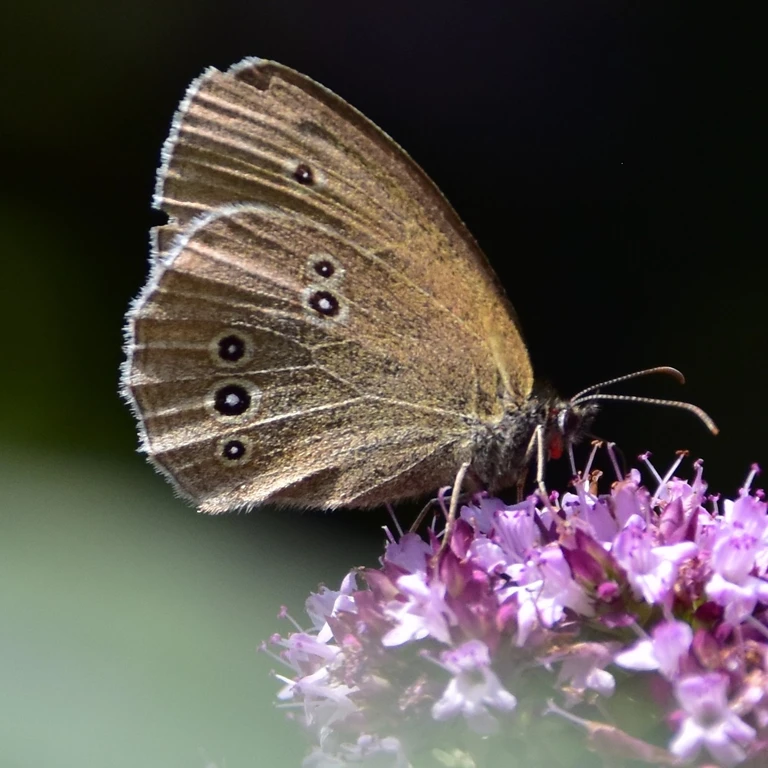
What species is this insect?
Aphantopus hyperantus
